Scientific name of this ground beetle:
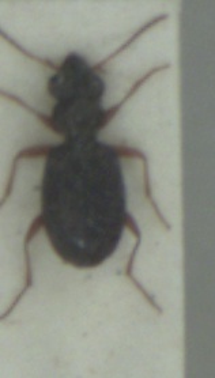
Asaphidion curtum
